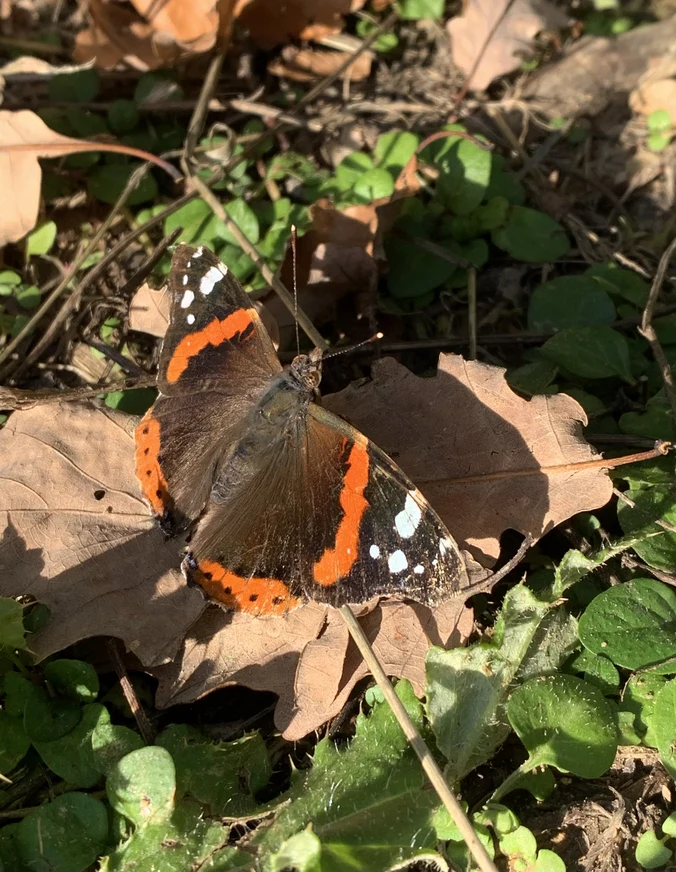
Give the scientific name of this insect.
Vanessa atalanta
